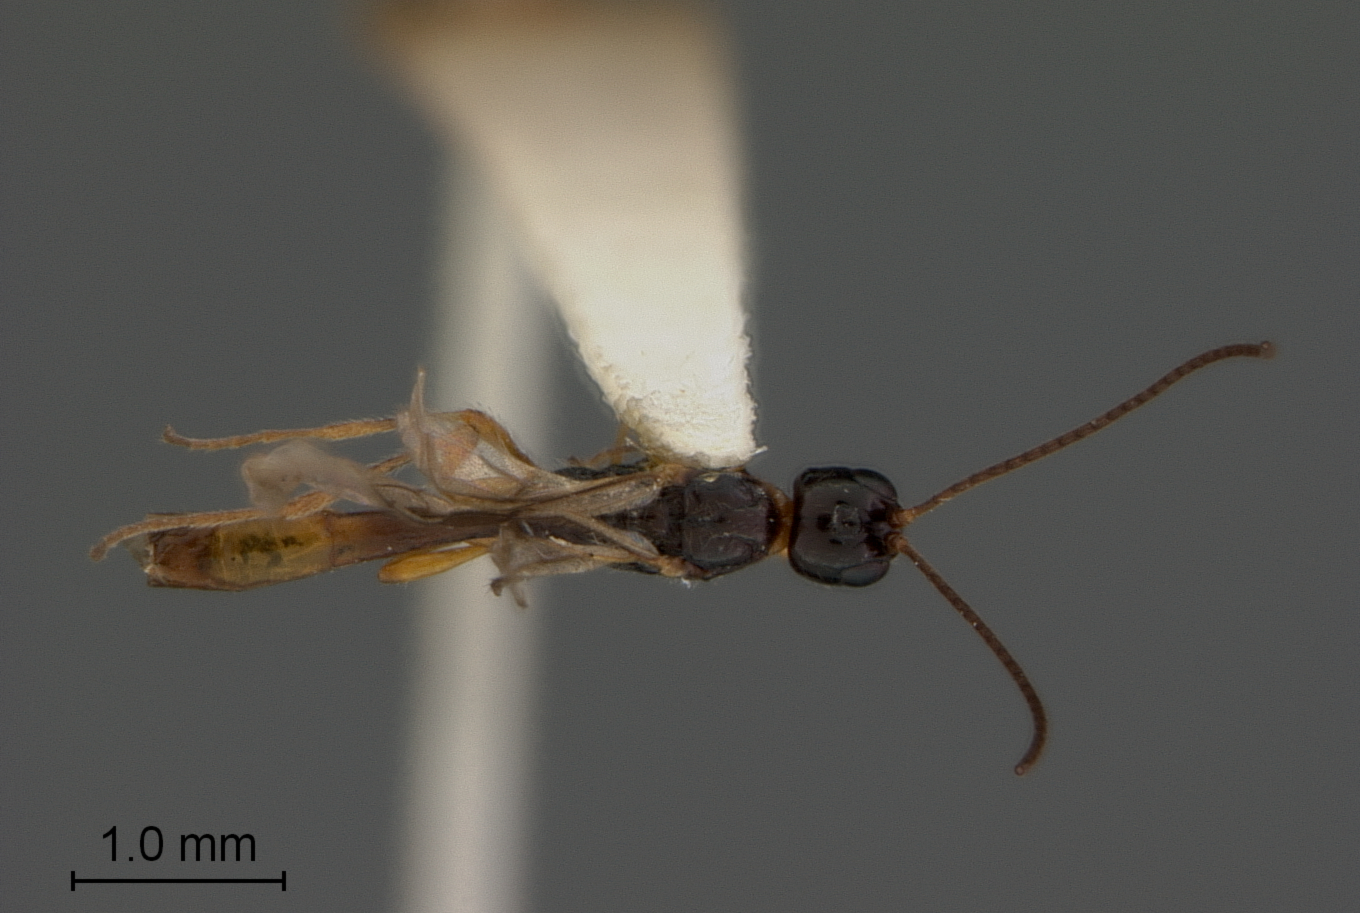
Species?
Coelinius hopkinsis
